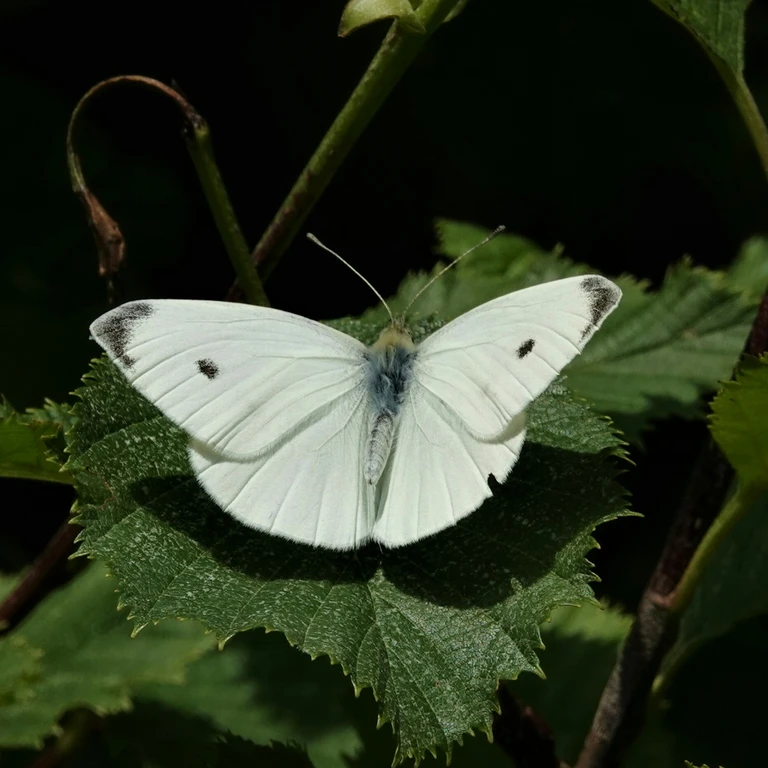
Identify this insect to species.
Pieris rapae
